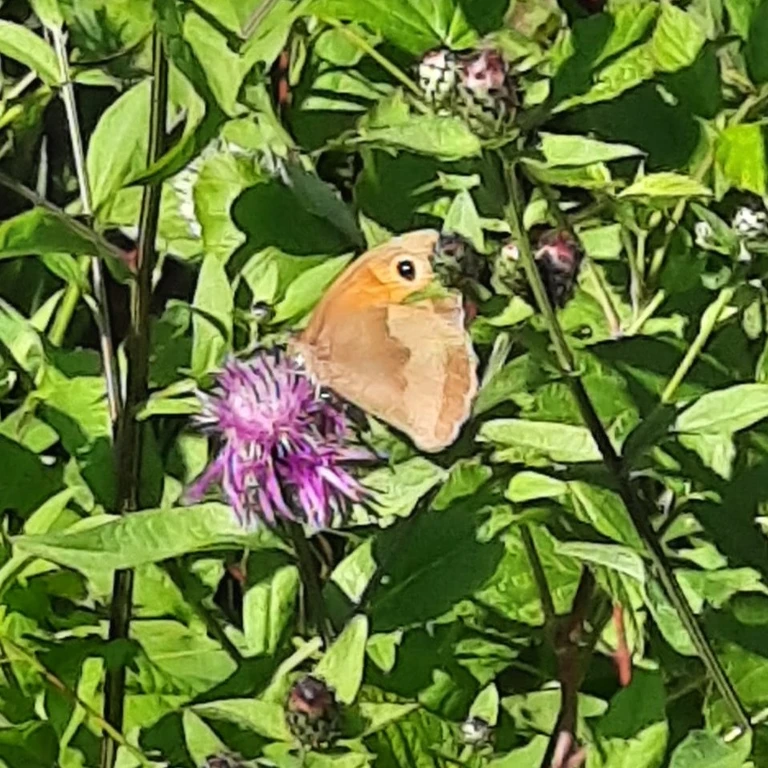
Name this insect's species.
Maniola jurtina
